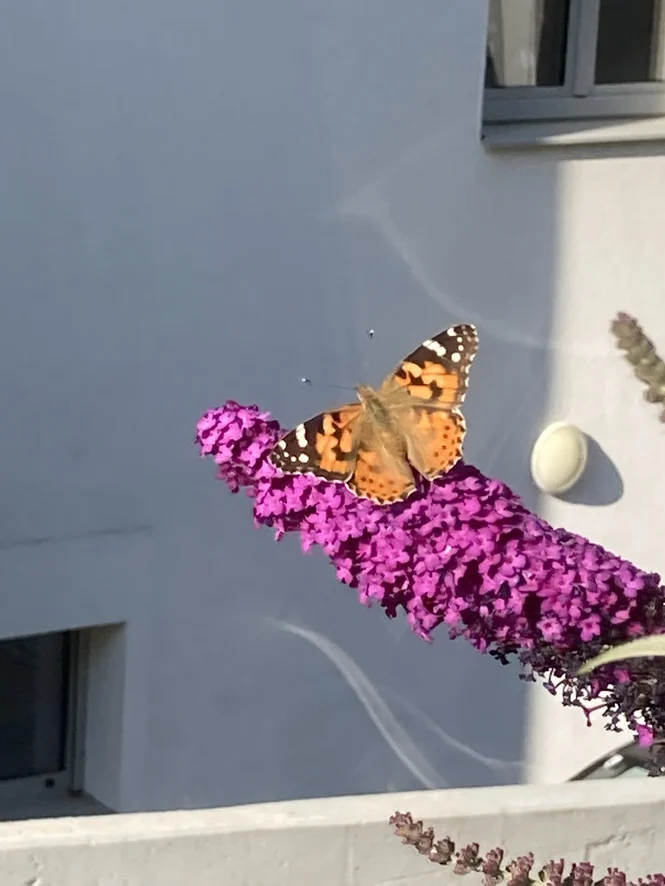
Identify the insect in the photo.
Vanessa cardui
